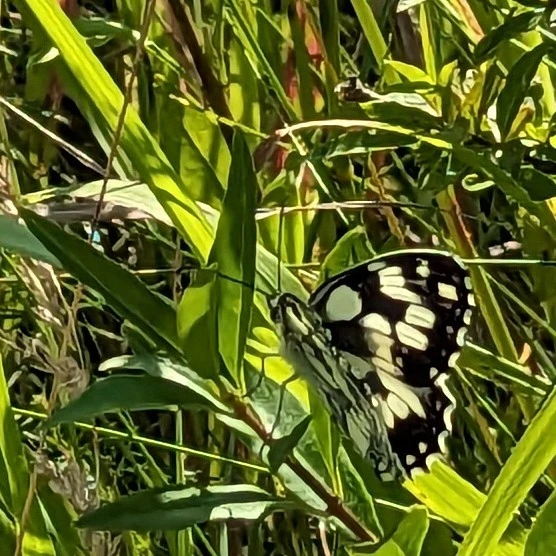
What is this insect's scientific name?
Melanargia galathea
